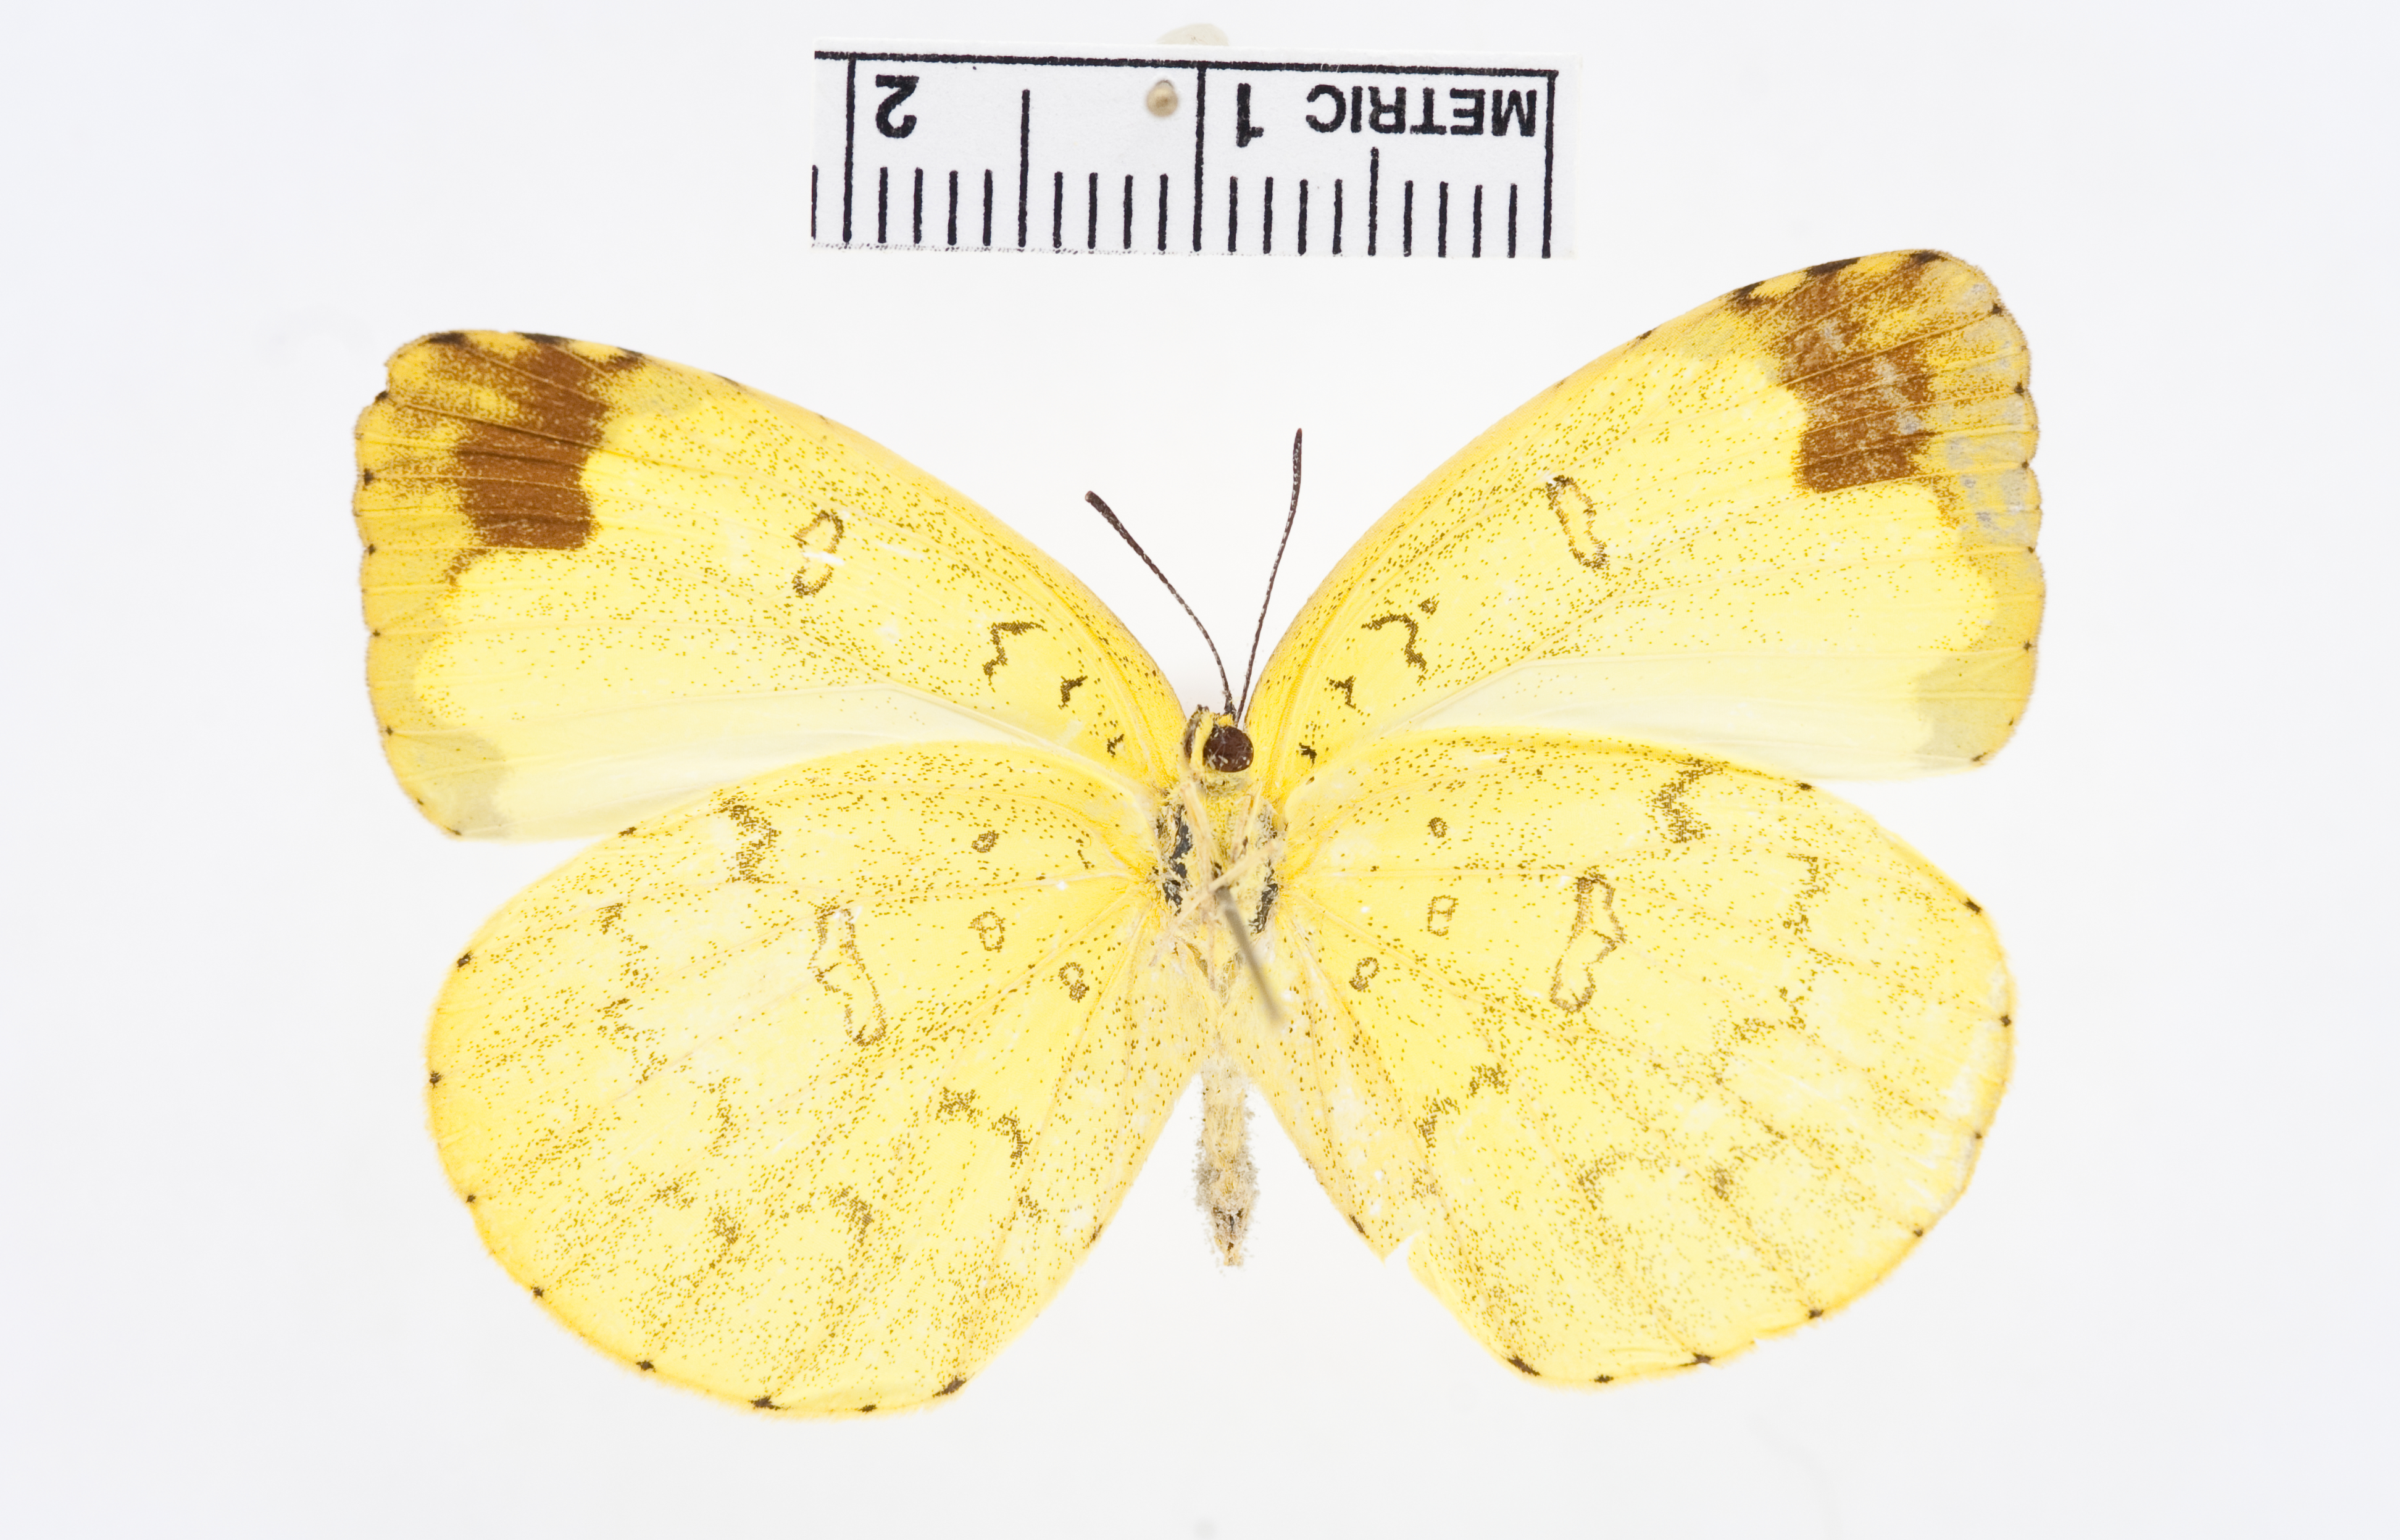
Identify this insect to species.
Eurema blanda
